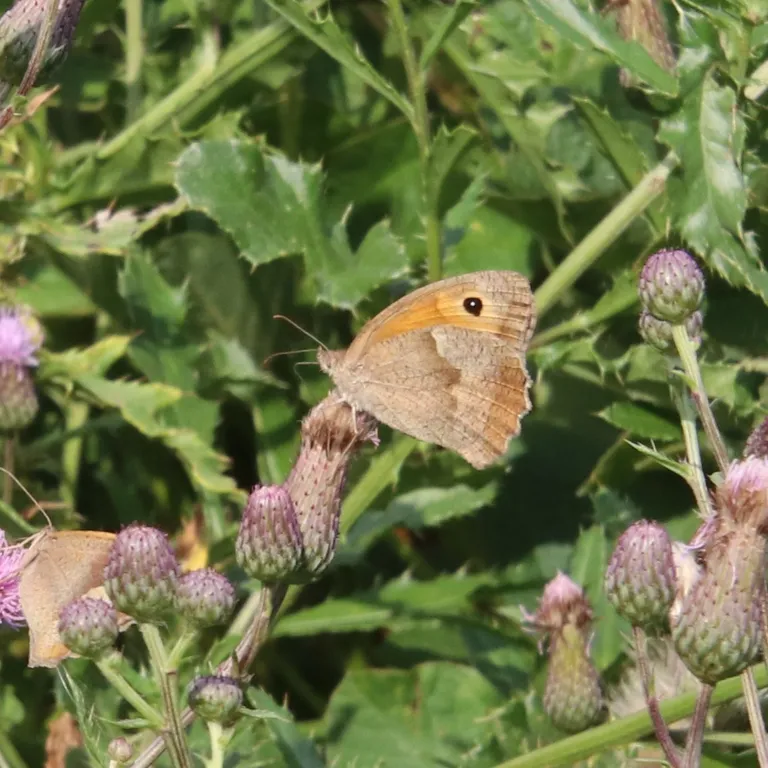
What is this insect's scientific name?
Maniola jurtina
